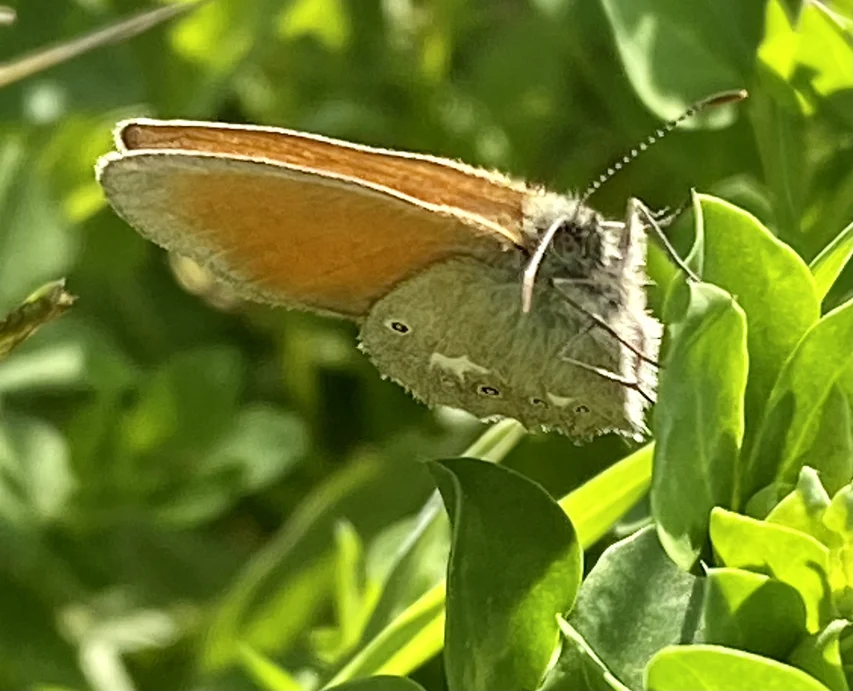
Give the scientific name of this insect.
Coenonympha glycerion (also Coenonympha iphis)
